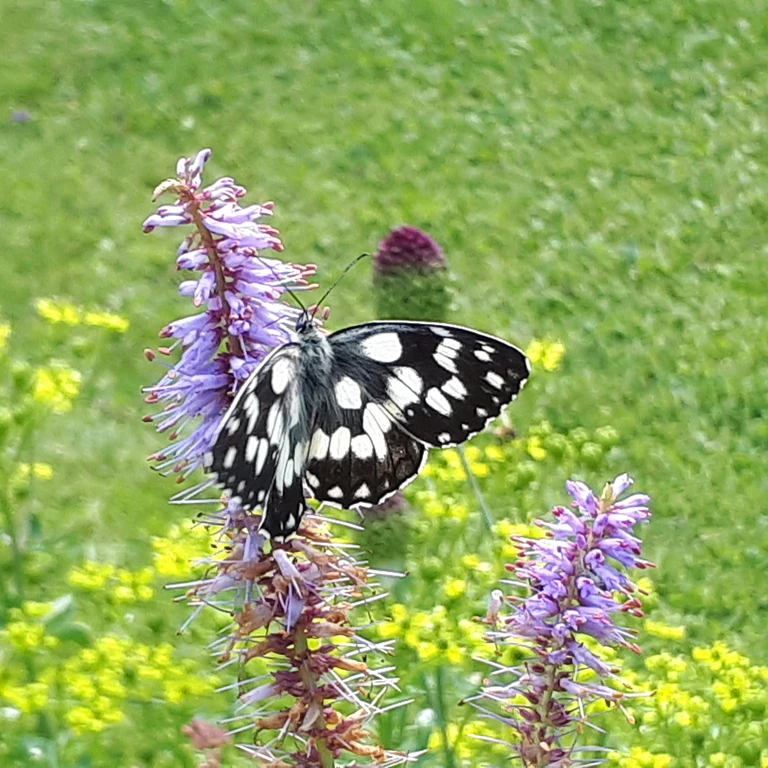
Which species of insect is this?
Melanargia galathea
